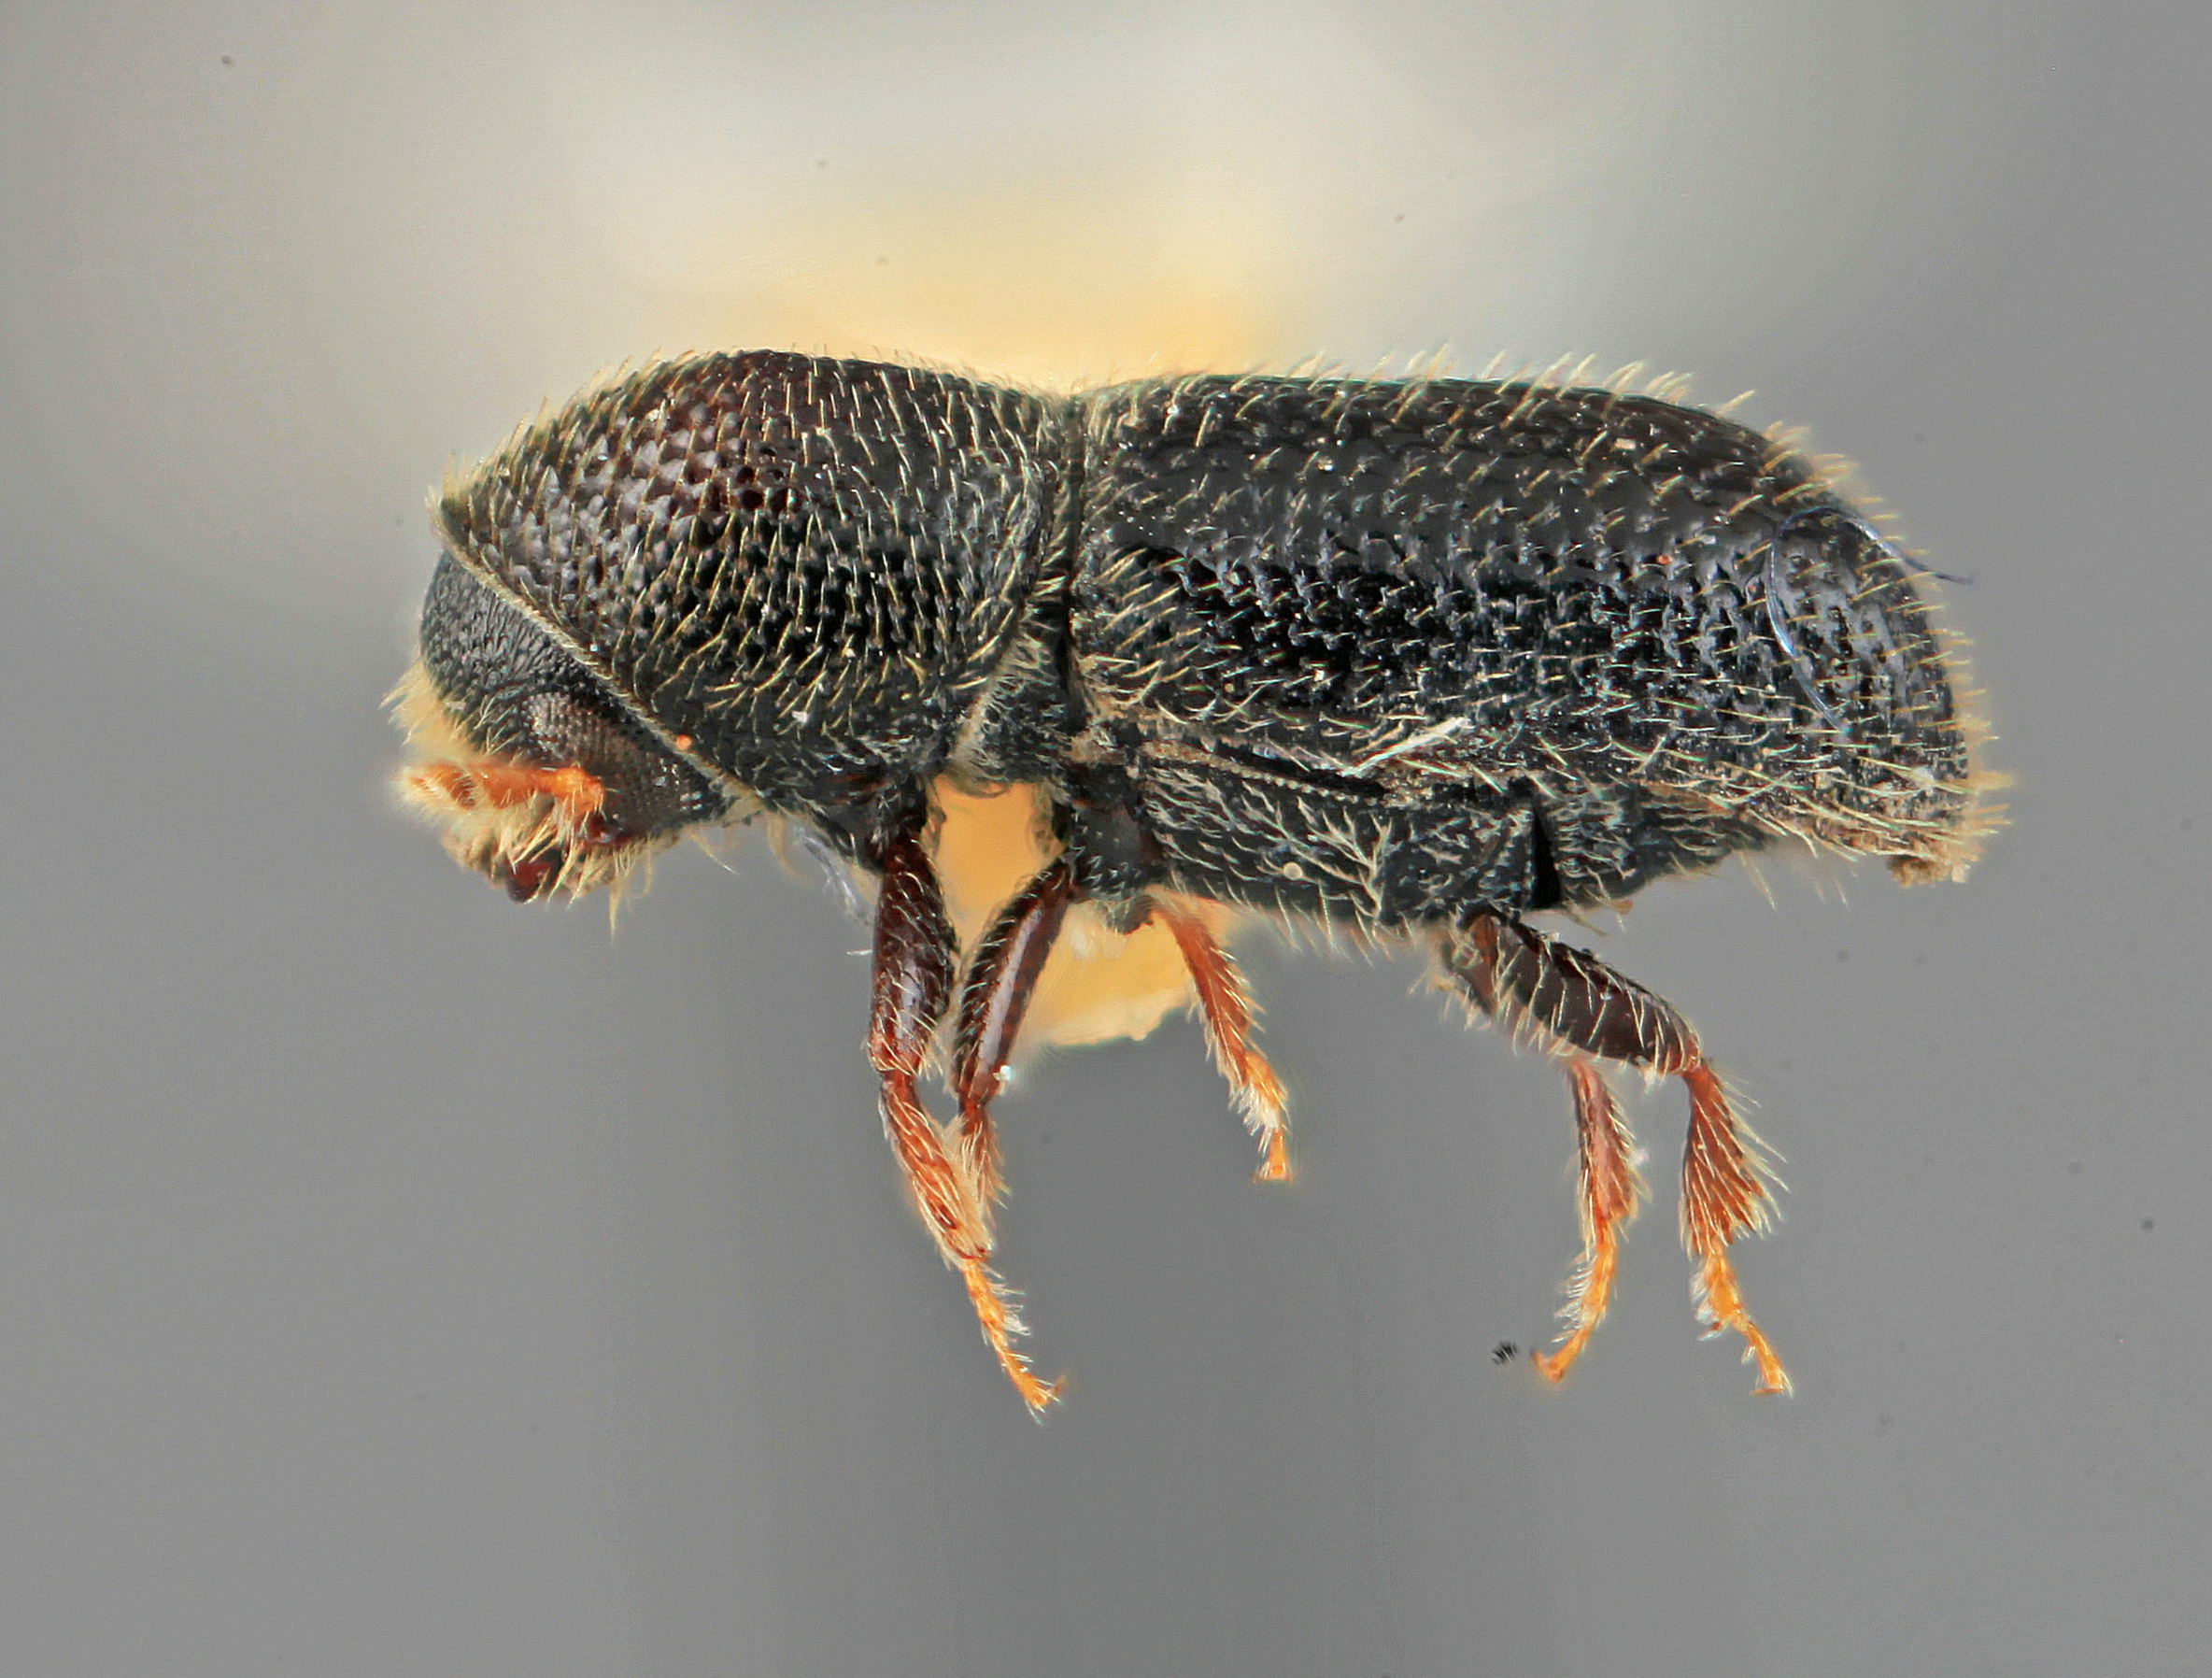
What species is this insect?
Dendroterus cognatus
